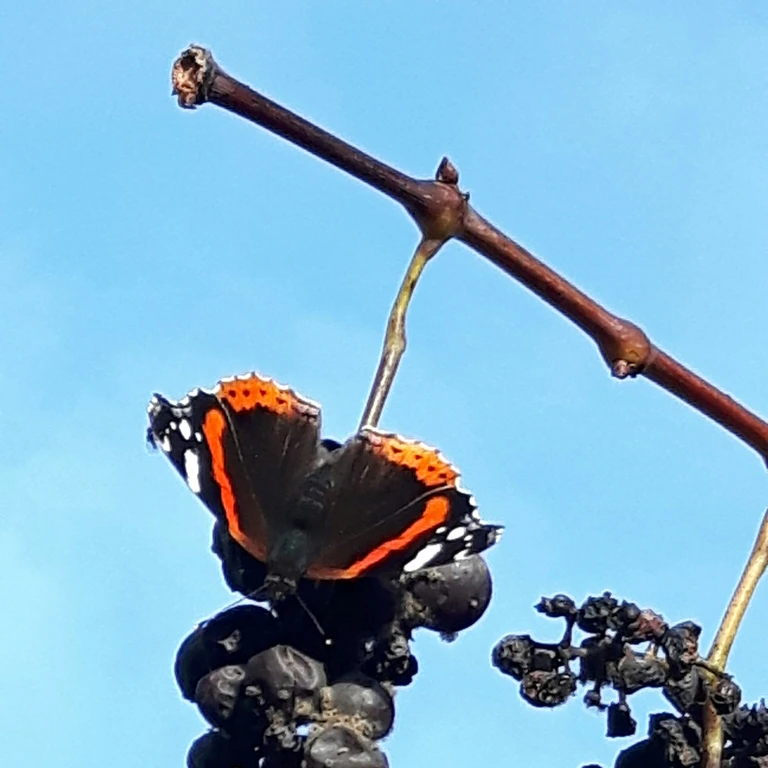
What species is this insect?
Vanessa atalanta
